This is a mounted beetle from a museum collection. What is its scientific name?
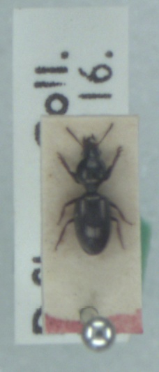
Dyschirius thoracicus
